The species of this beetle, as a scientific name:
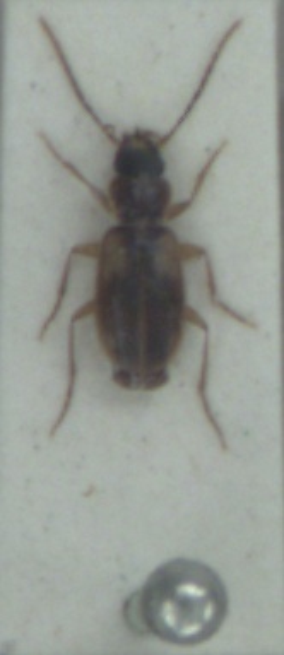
Badister sodalis
